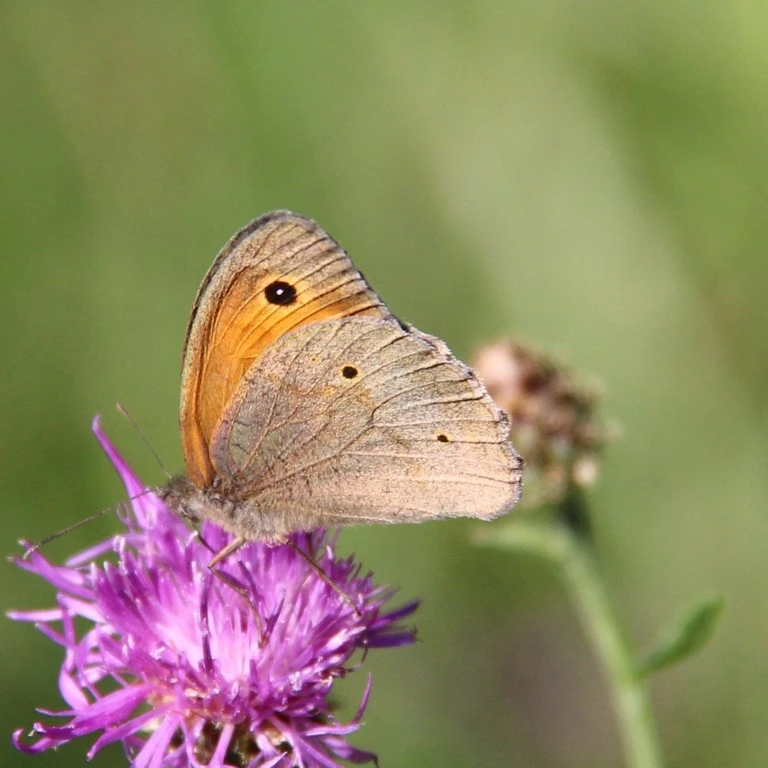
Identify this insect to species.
Maniola jurtina
